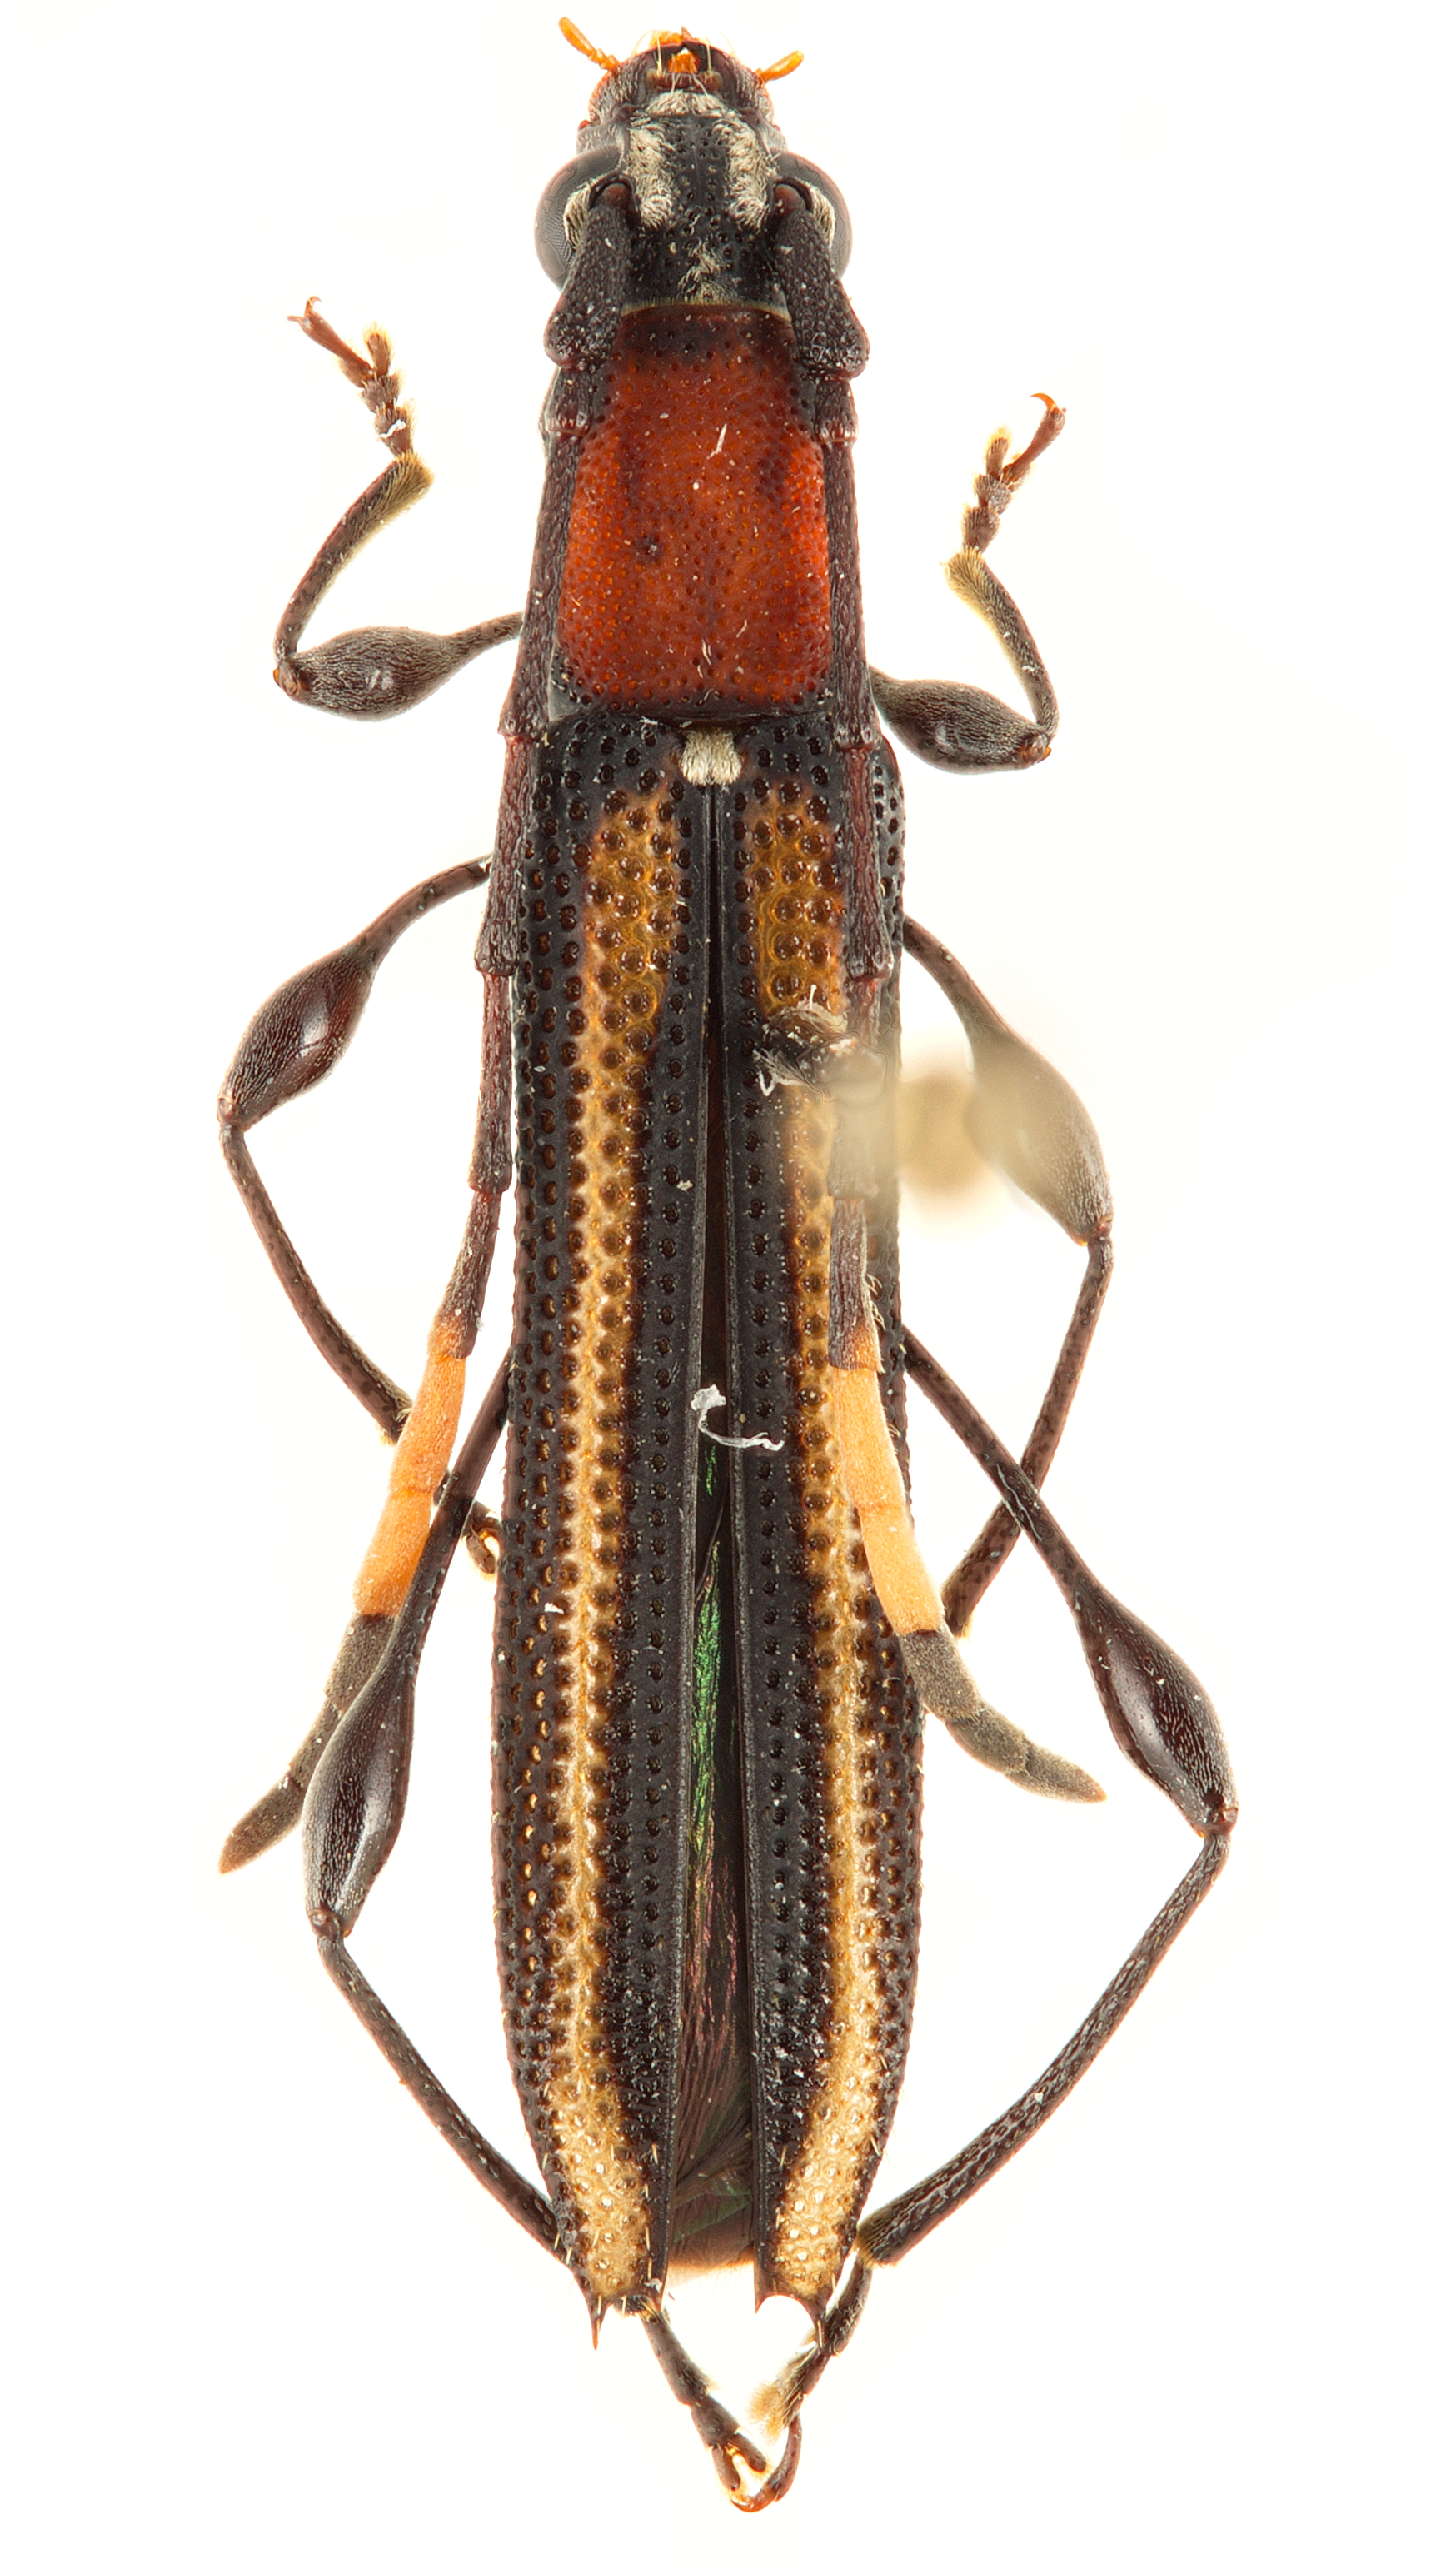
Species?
Cleomenes robustior
